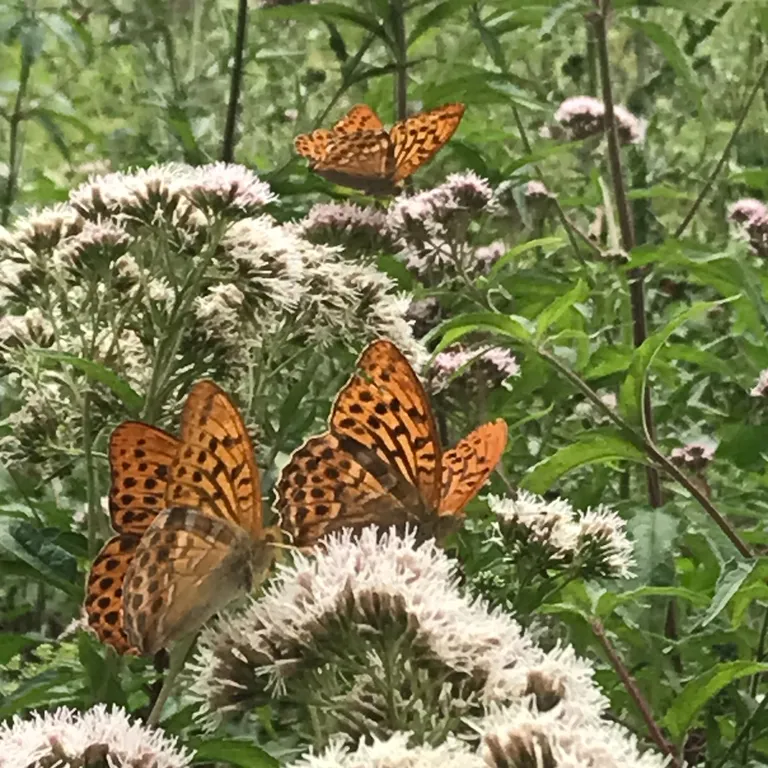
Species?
Argynnis paphia
